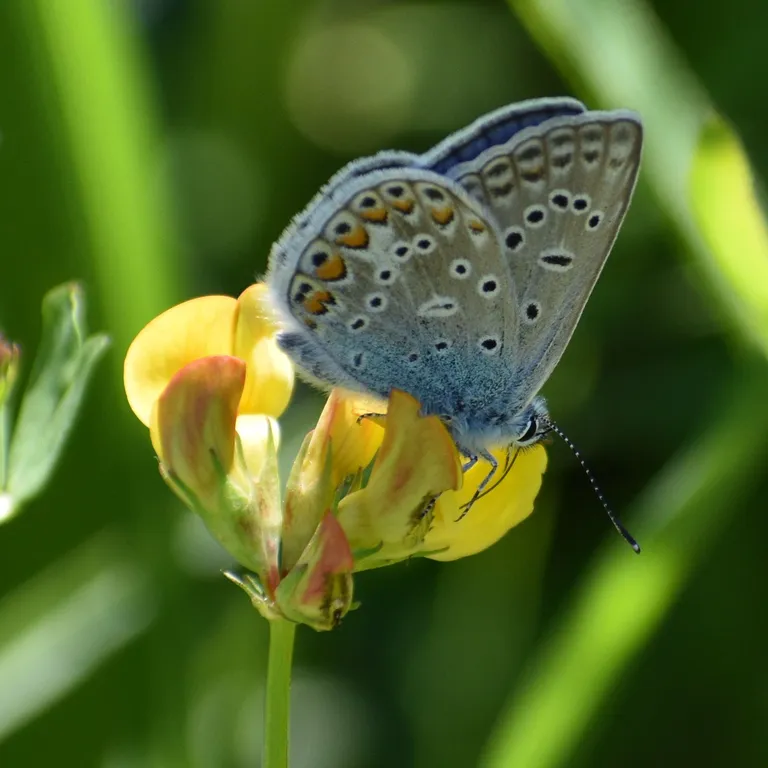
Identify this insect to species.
Polyommatus icarus
